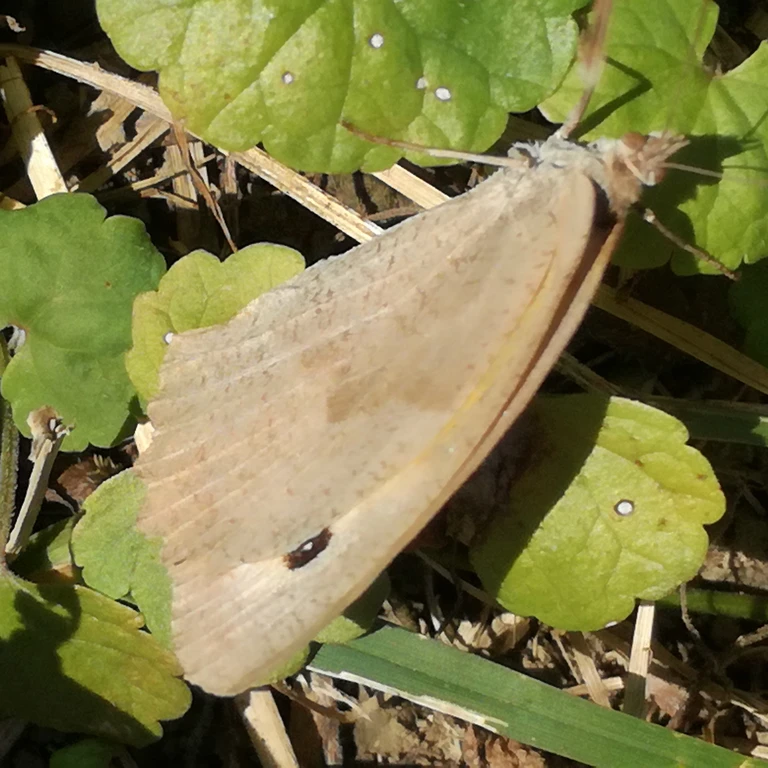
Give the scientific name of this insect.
Maniola jurtina
